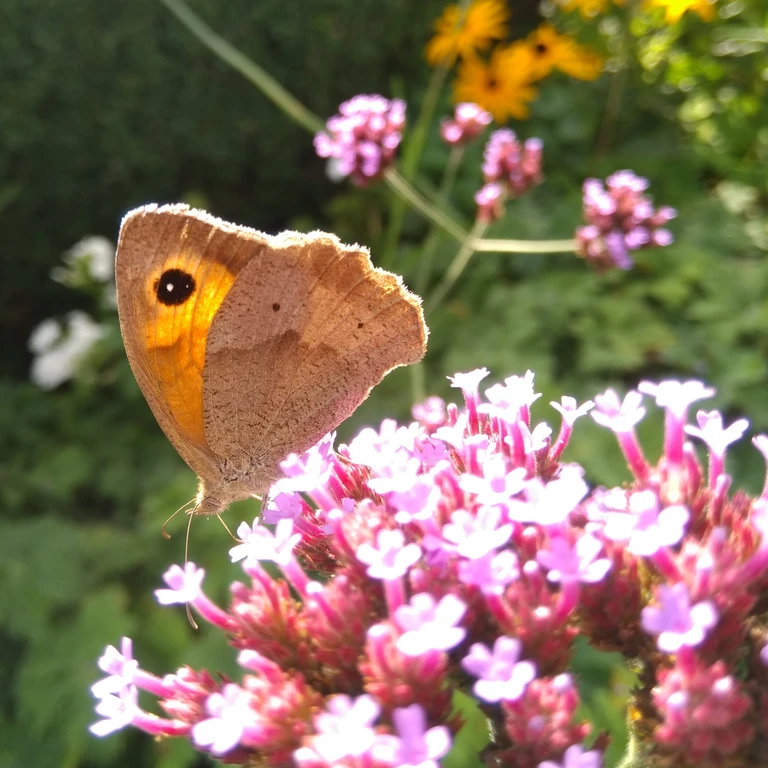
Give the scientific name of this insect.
Maniola jurtina
